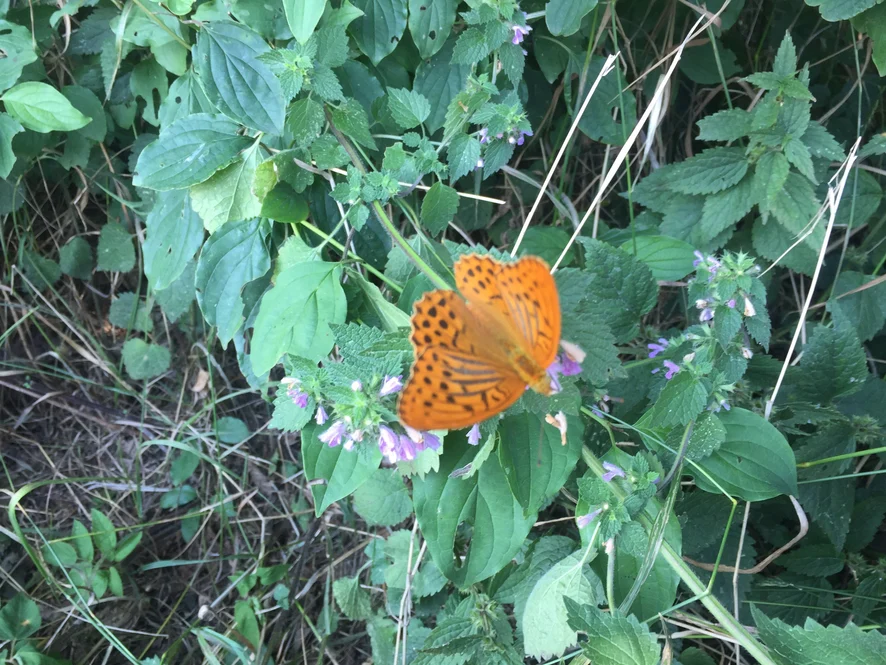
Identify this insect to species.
Argynnis paphia
